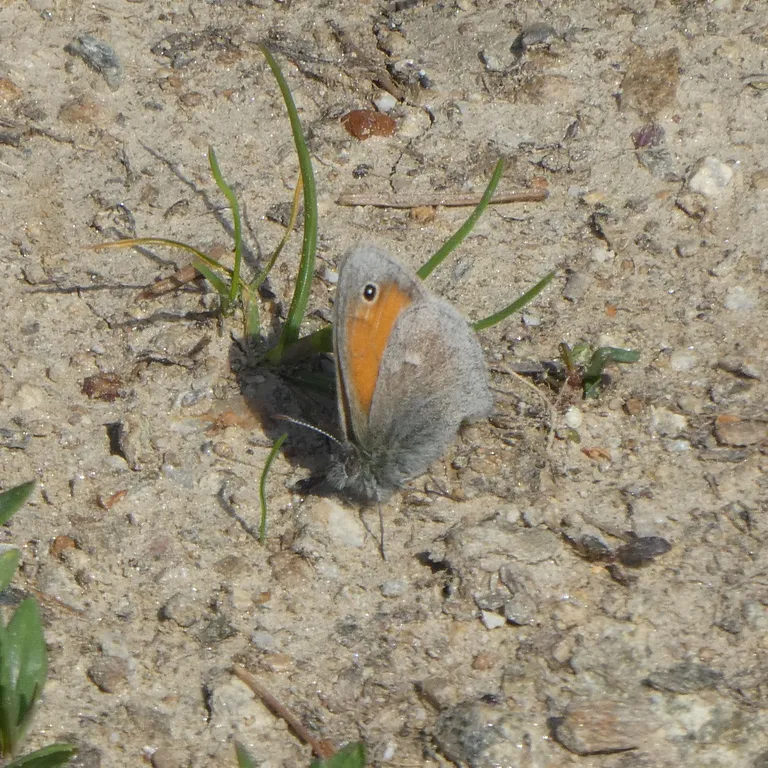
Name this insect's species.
Coenonympha pamphilus
